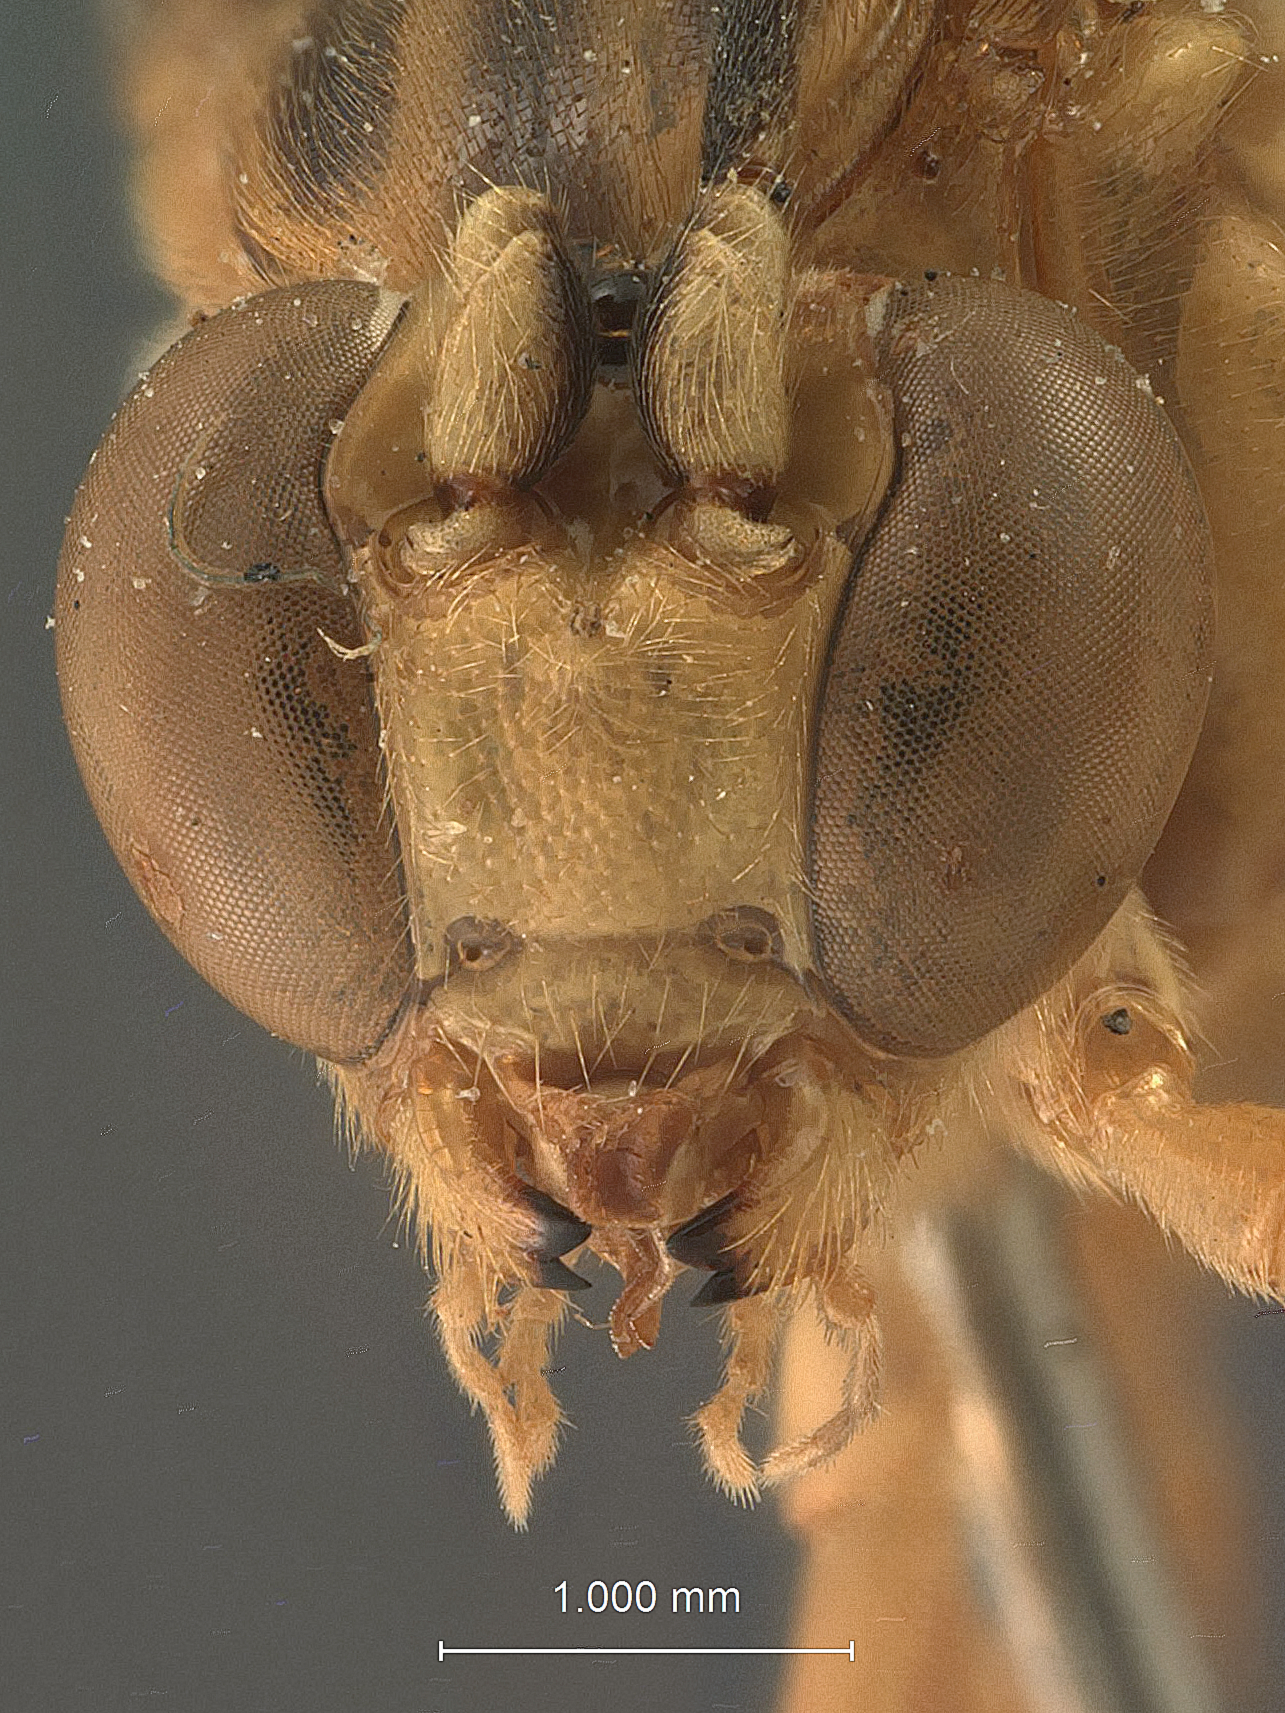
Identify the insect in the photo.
Theronia compressa
